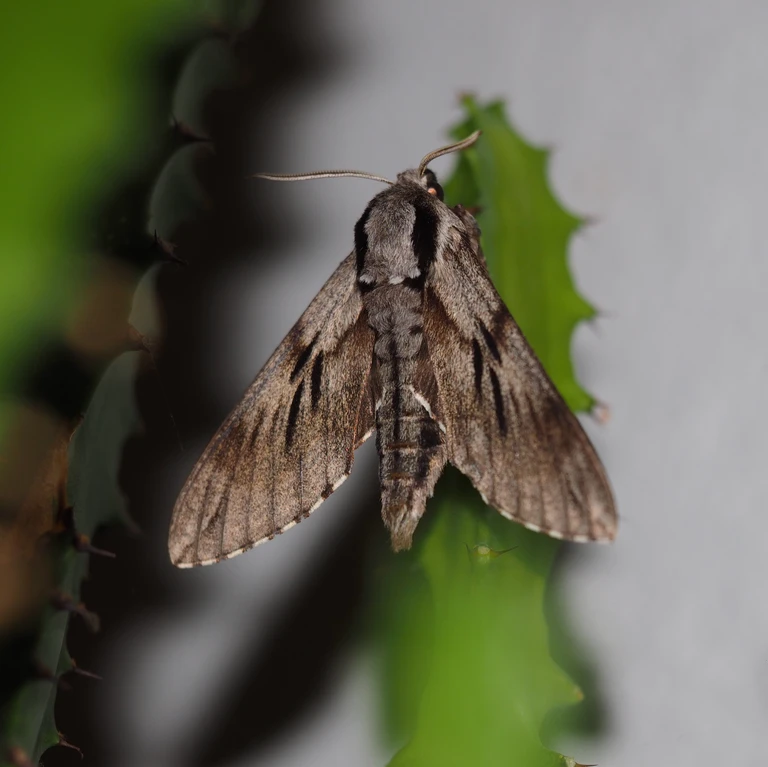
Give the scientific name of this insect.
Sphinx pinastri
